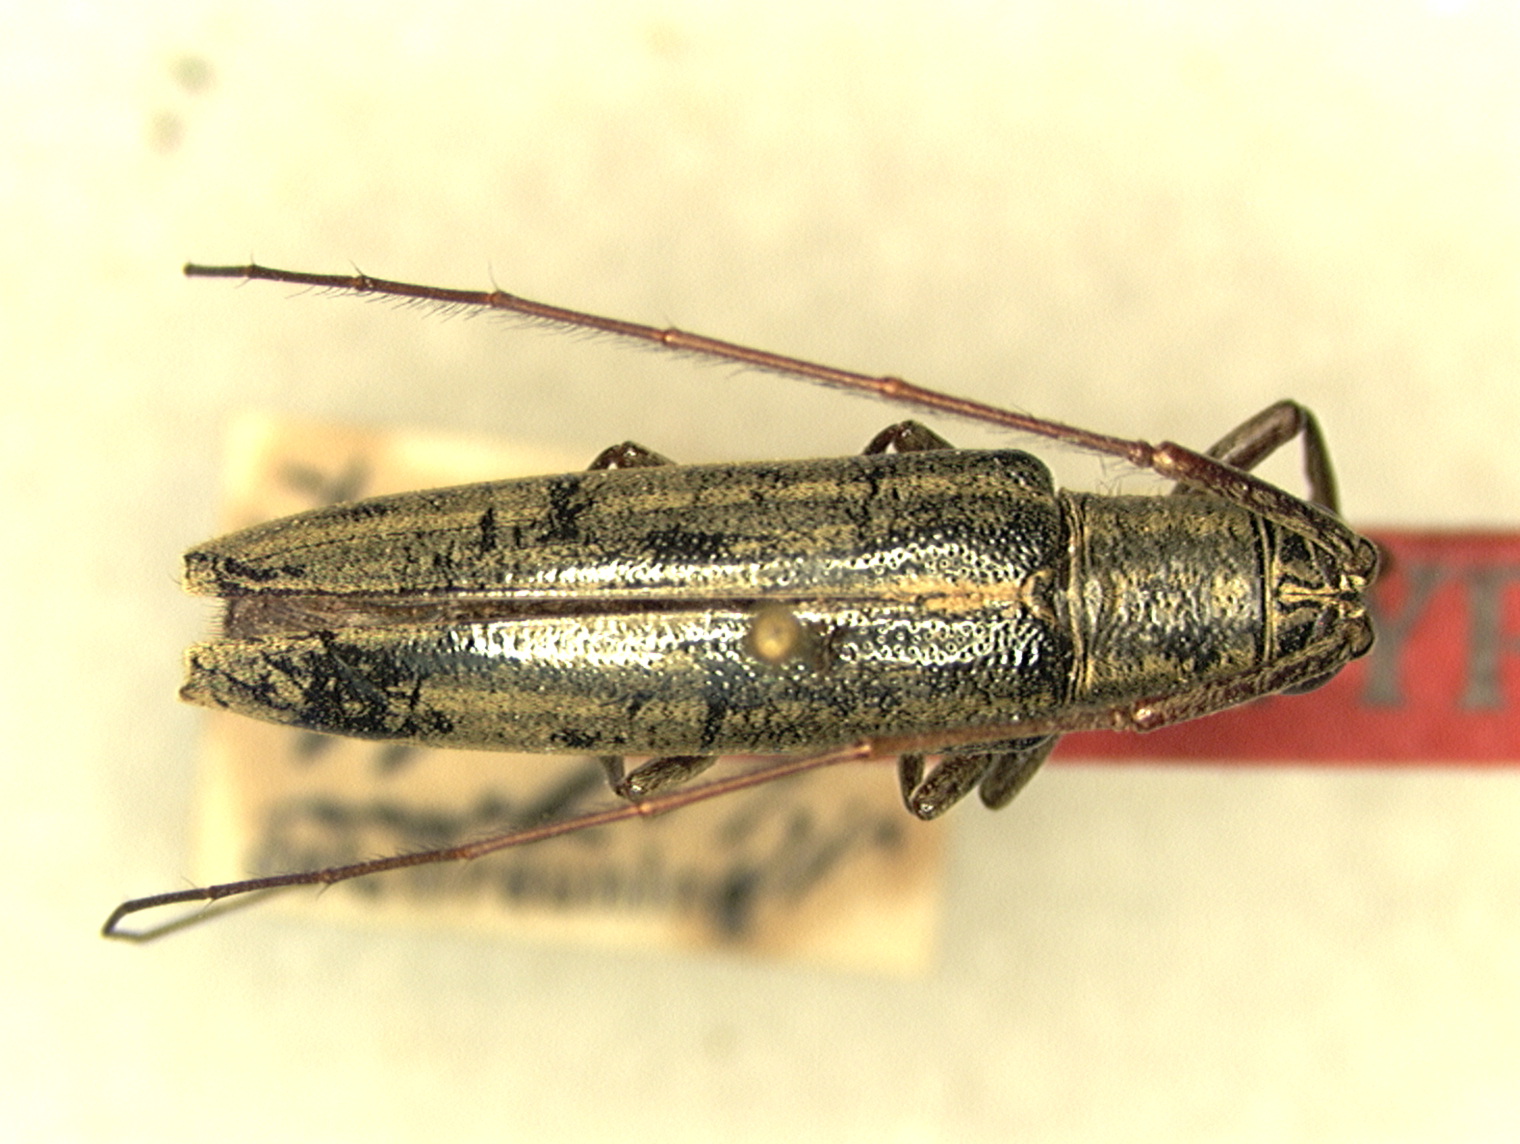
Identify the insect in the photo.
Anandra affinis (also Anandra bilineaticeps)
